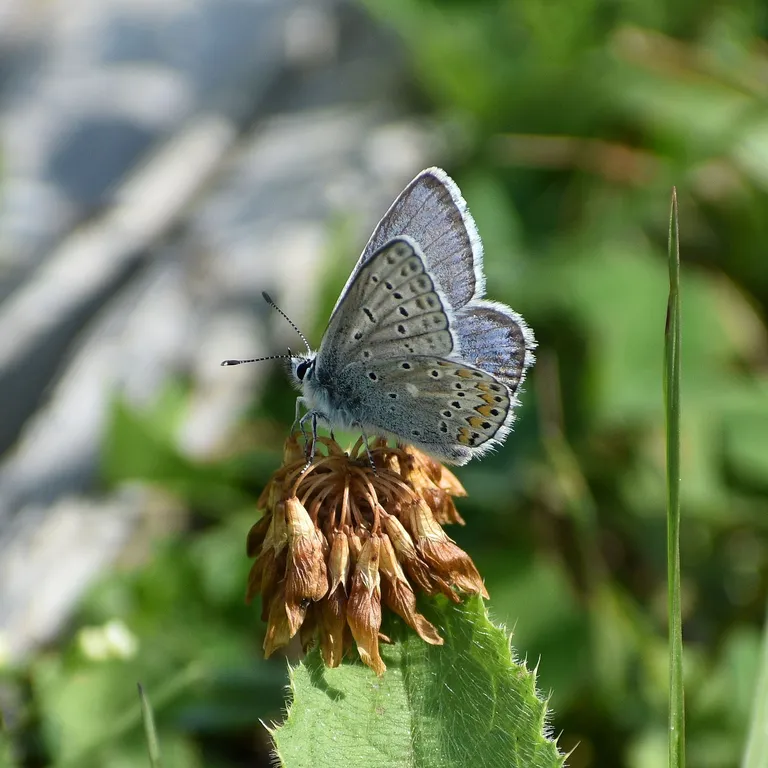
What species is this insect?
Polyommatus eros
